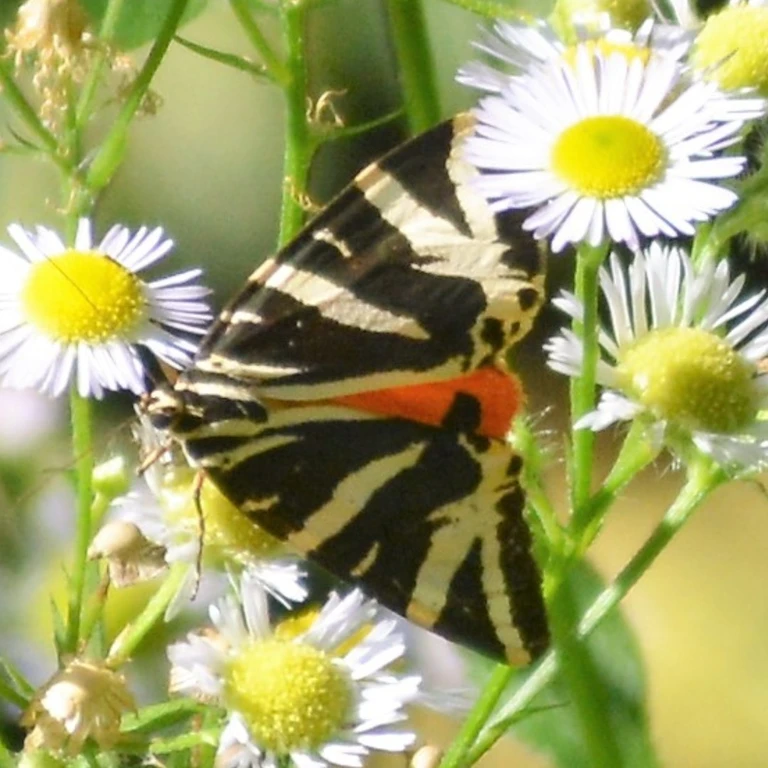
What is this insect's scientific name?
Euplagia quadripunctaria
